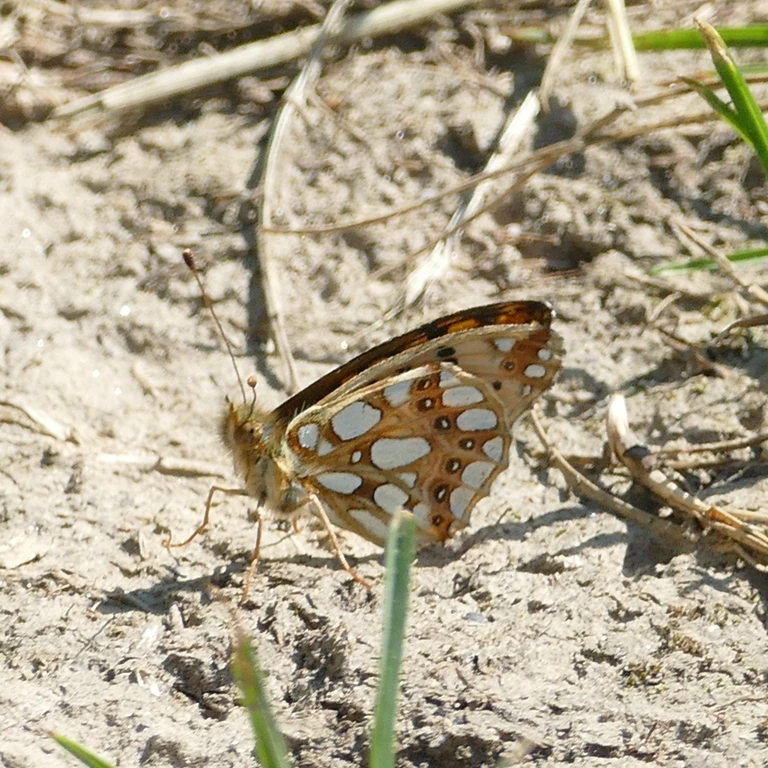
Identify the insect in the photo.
Issoria lathonia
